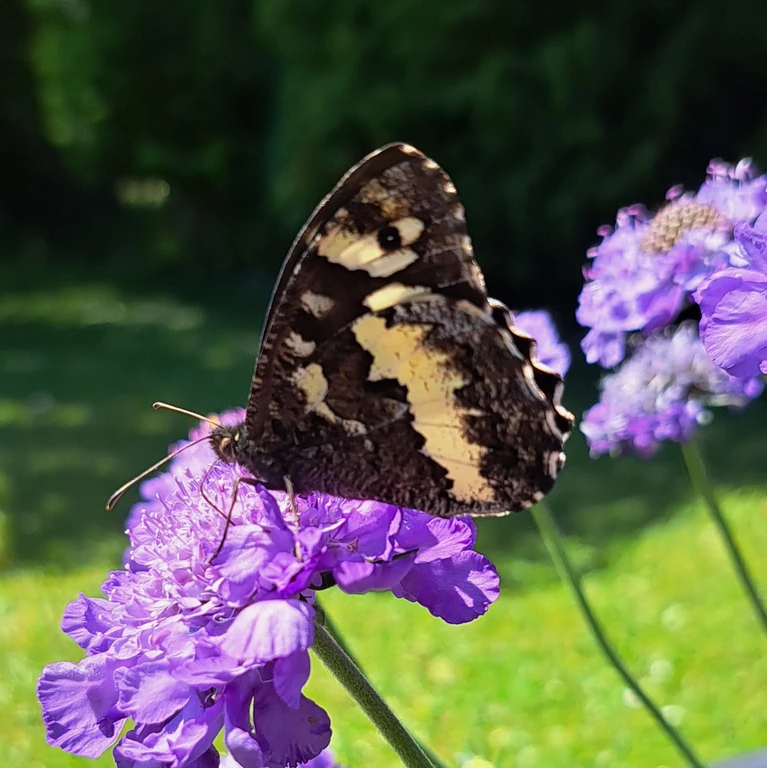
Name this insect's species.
Brintesia circe
